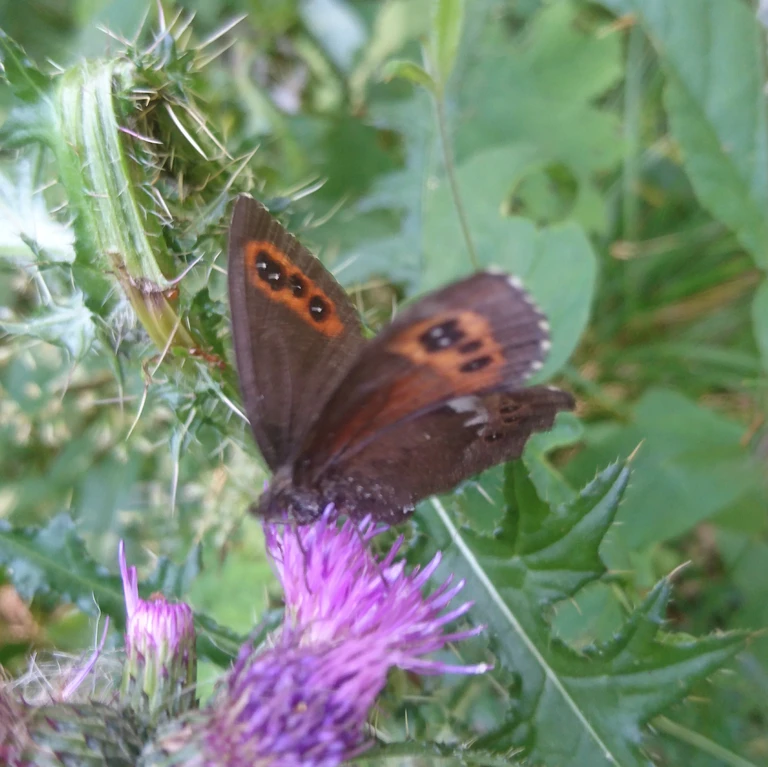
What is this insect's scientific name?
Erebia ligea
